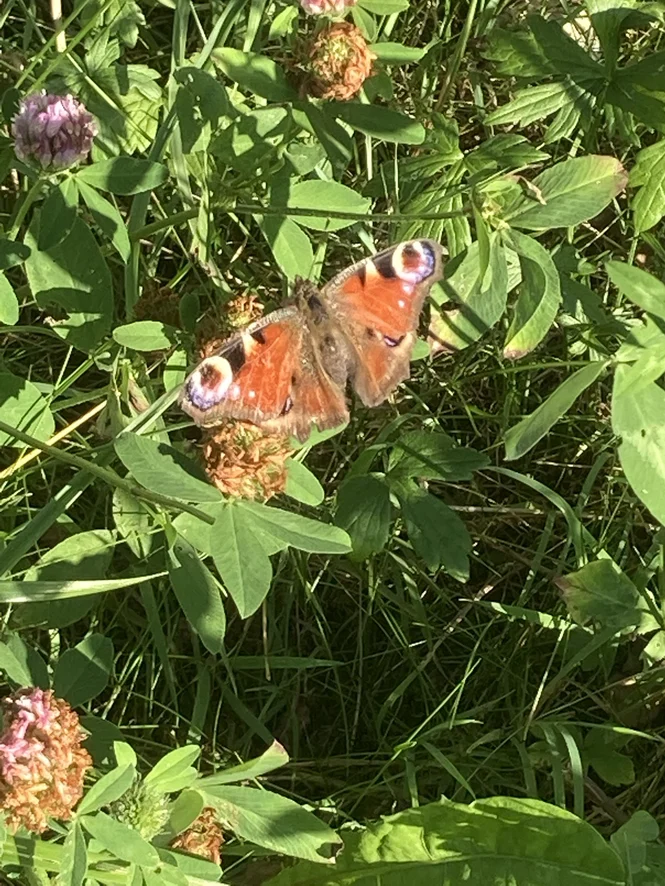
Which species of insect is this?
Aglais io
